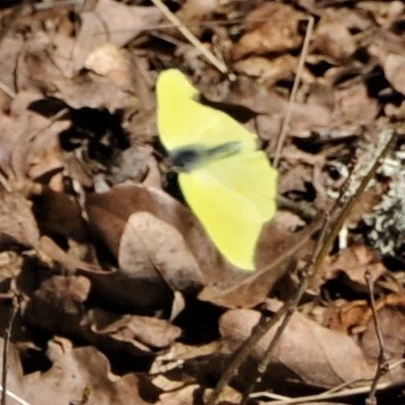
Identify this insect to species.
Gonepteryx rhamni
